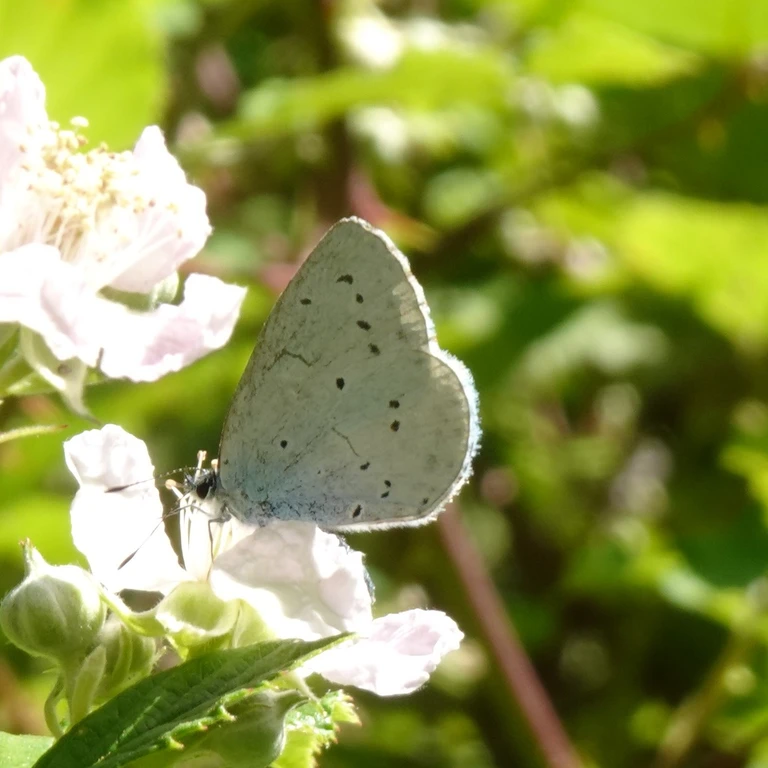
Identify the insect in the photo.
Celastrina argiolus
